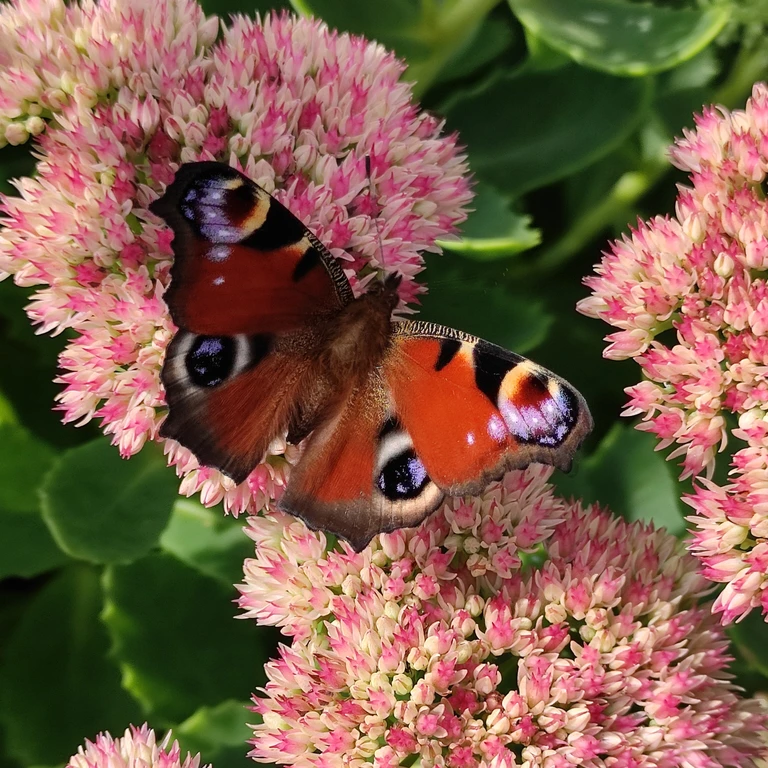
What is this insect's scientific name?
Aglais io
